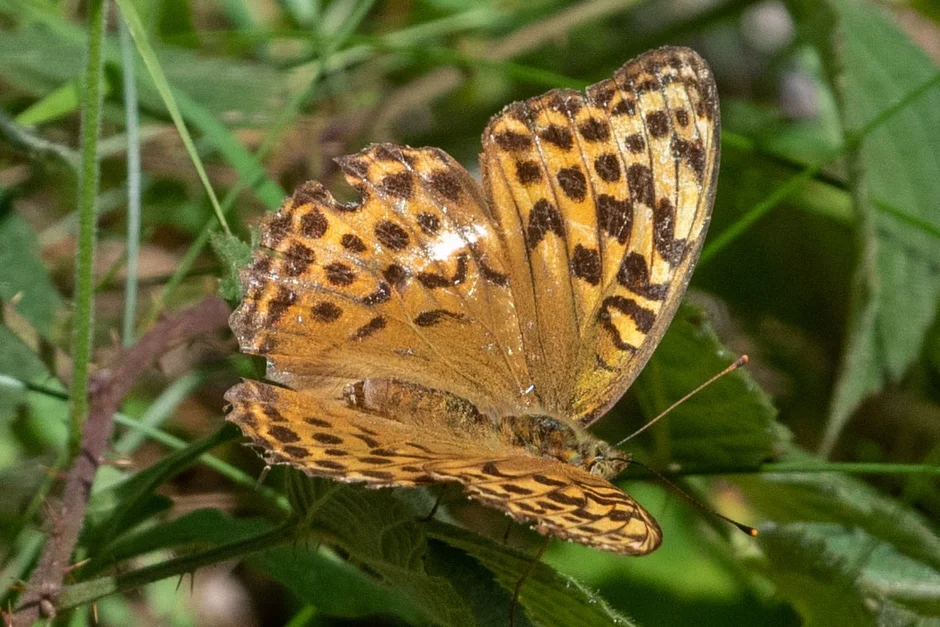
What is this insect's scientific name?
Argynnis paphia
